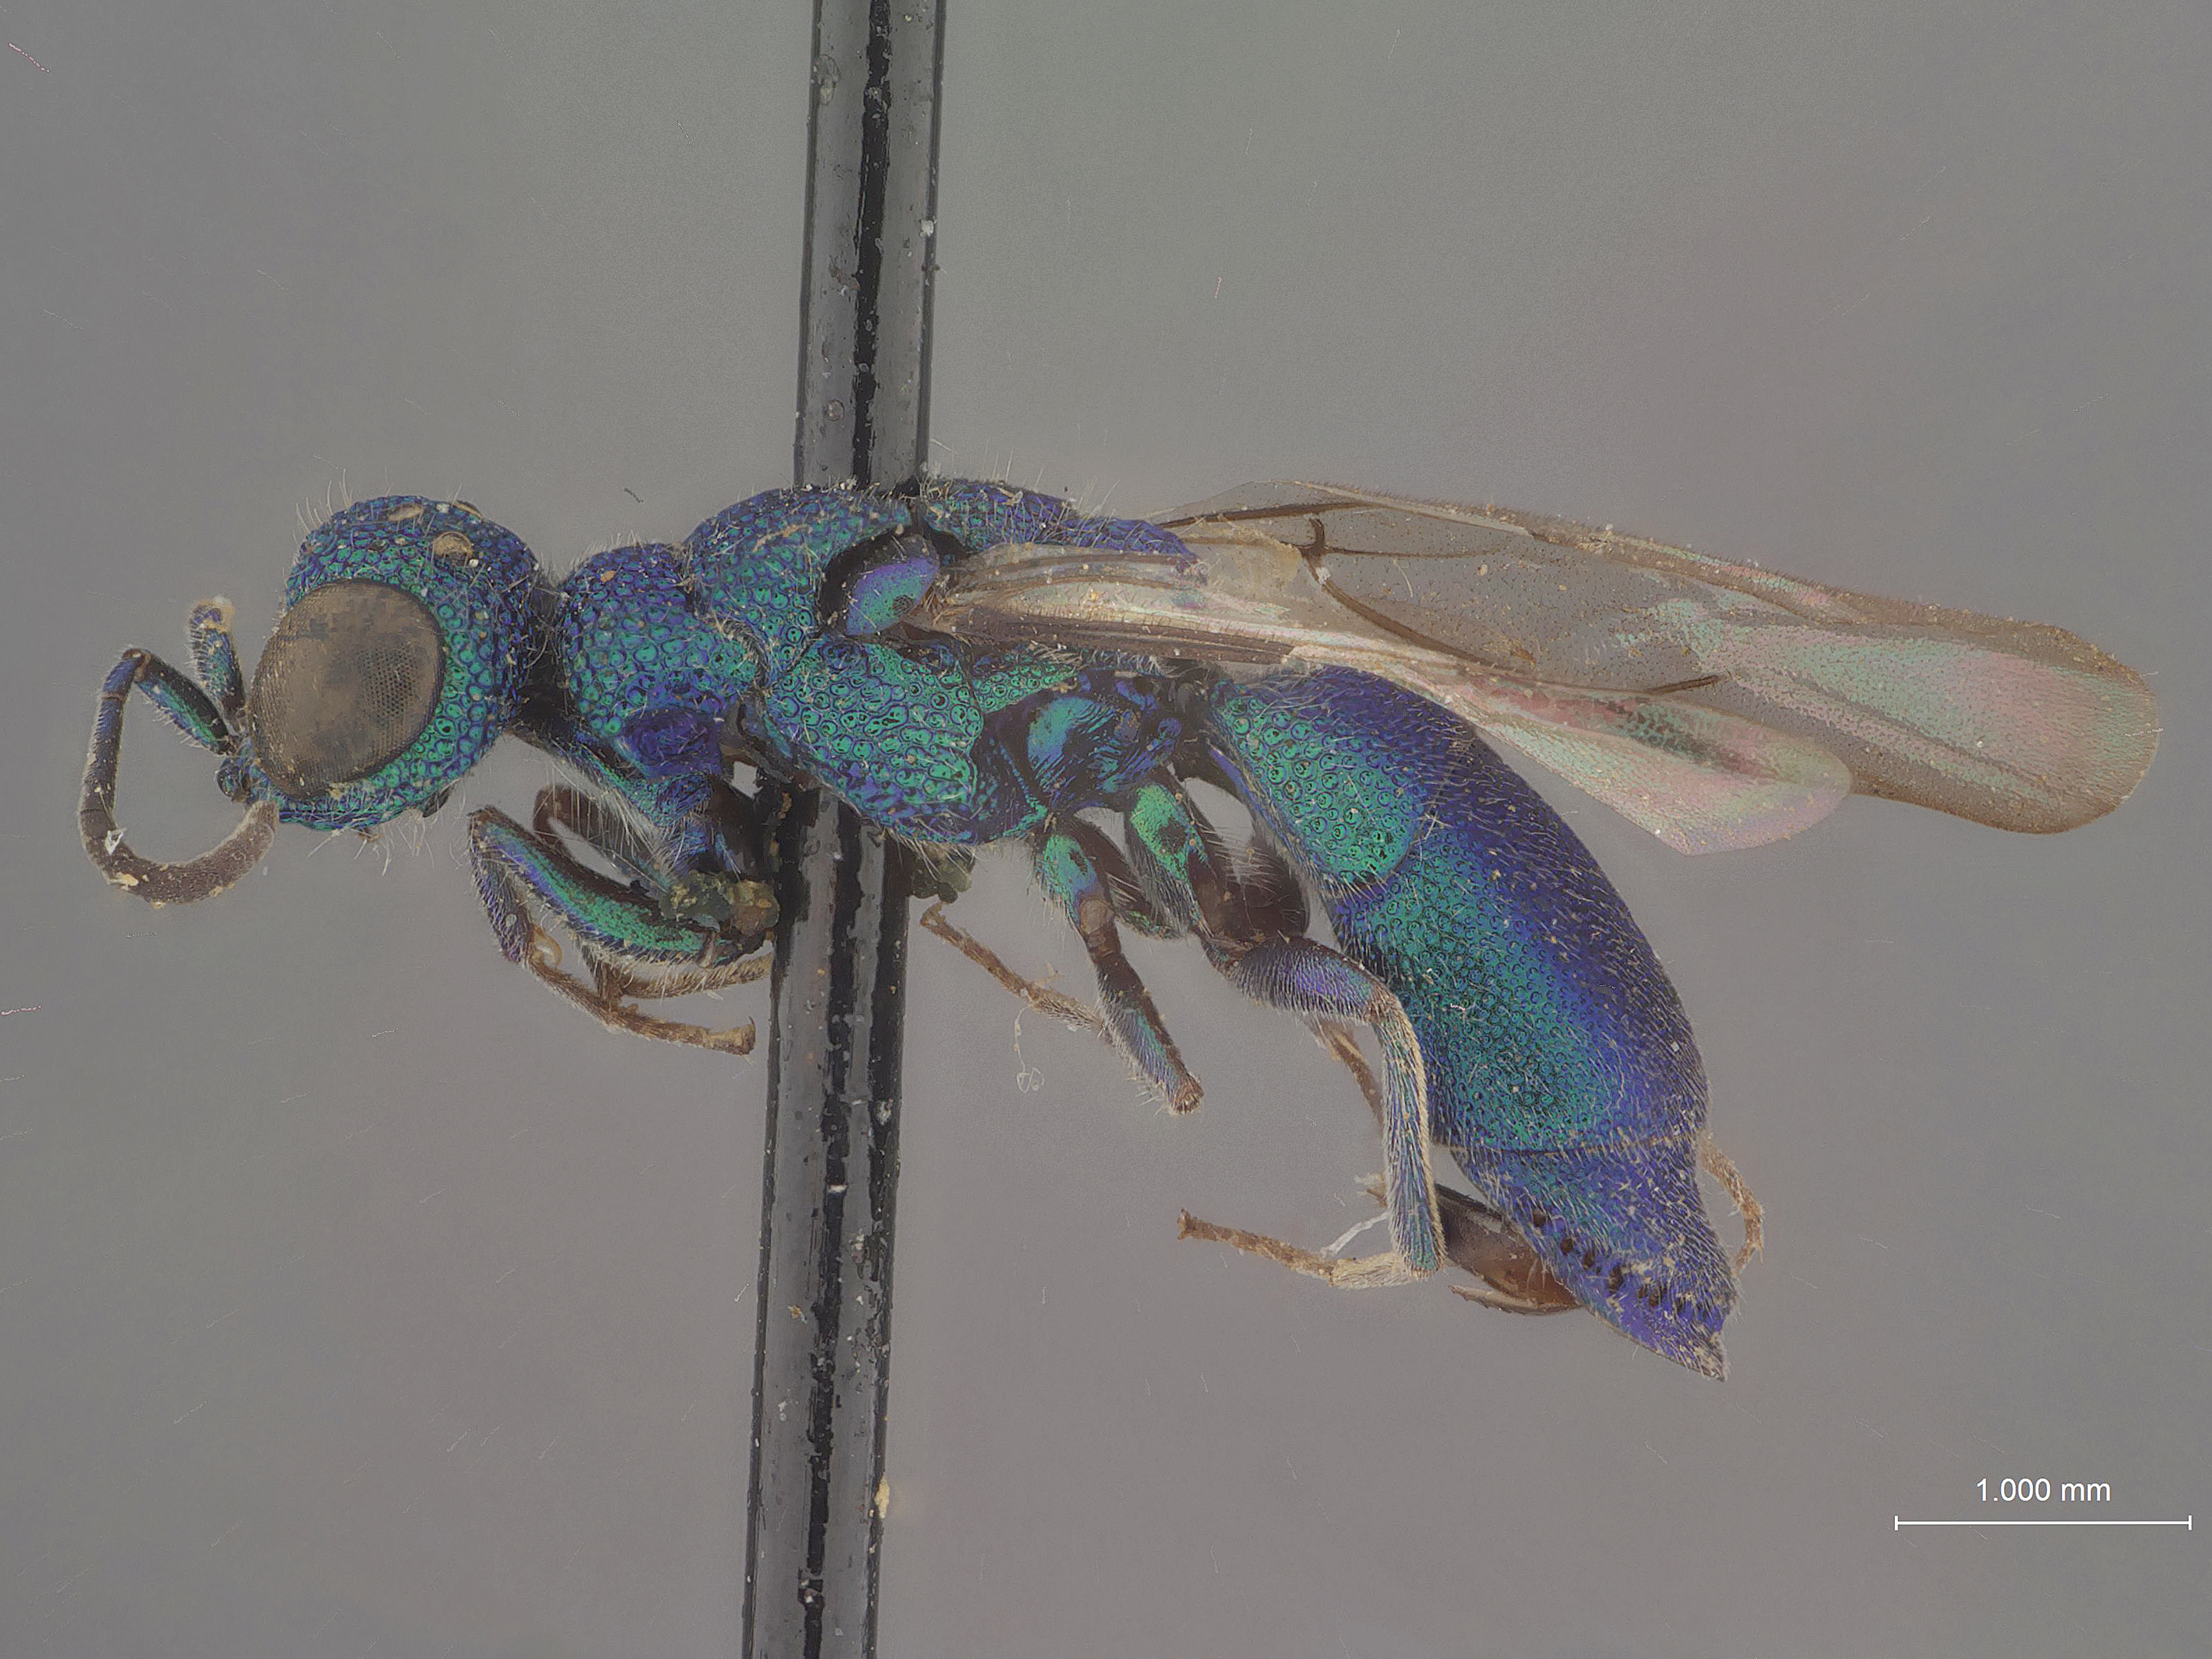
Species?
Primeuchroeus indiacus
